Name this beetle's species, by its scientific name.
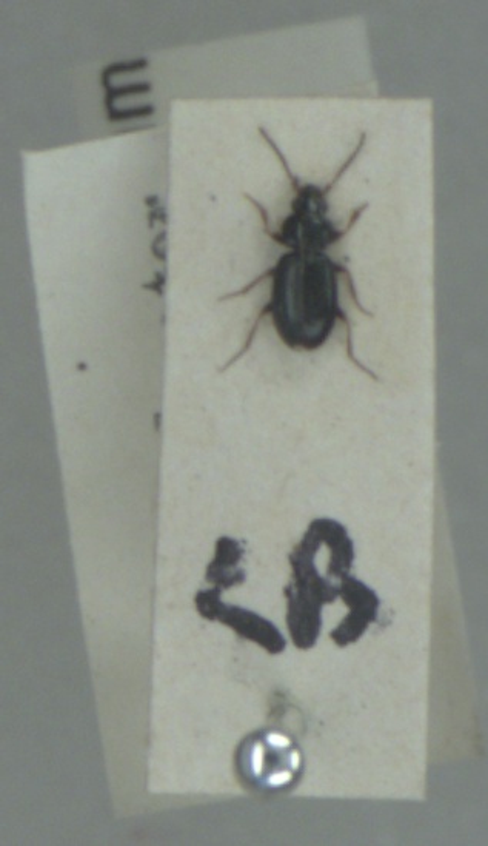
Bembidion obtusum
